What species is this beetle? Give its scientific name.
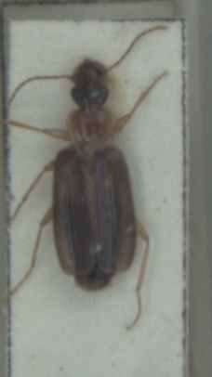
Dromius agilis
